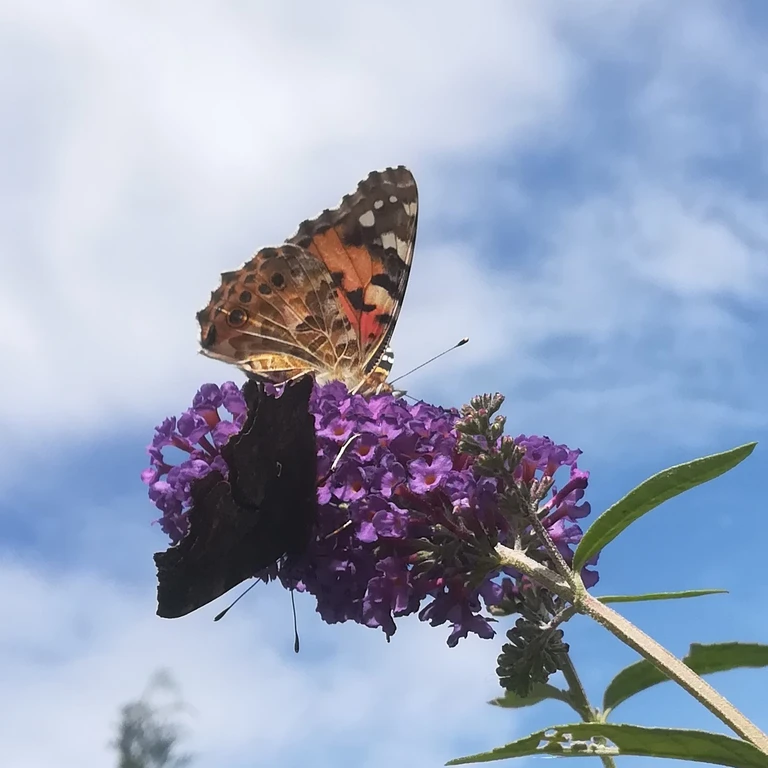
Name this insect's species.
Vanessa cardui
